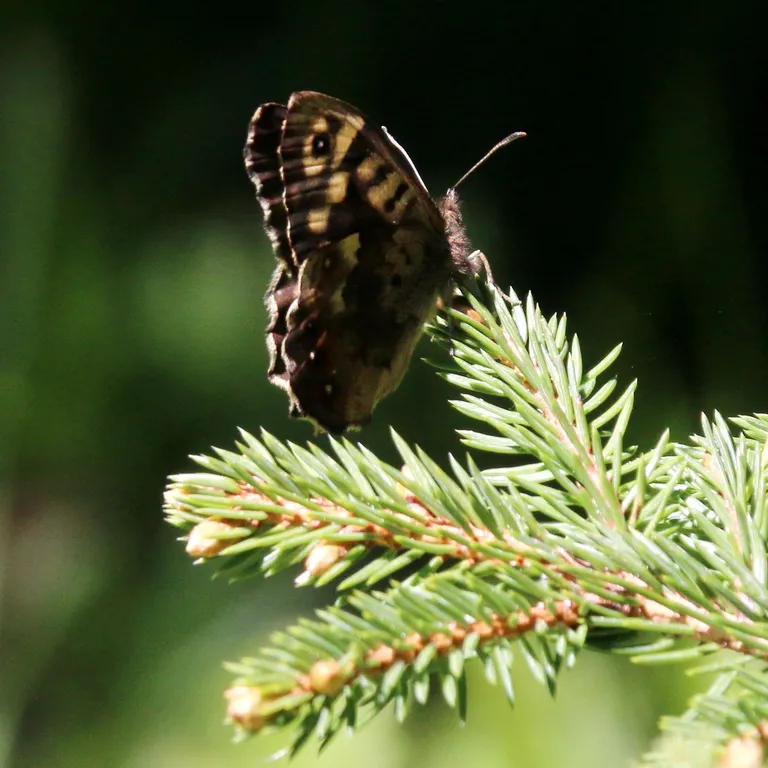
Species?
Pararge aegeria
